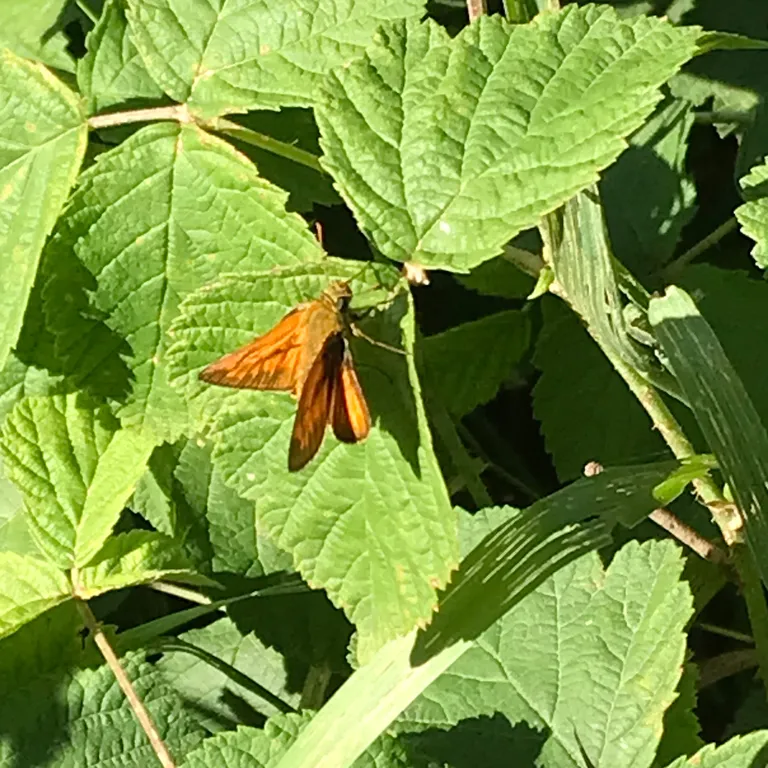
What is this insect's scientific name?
Ochlodes sylvanus (also Ochlodes venata)
